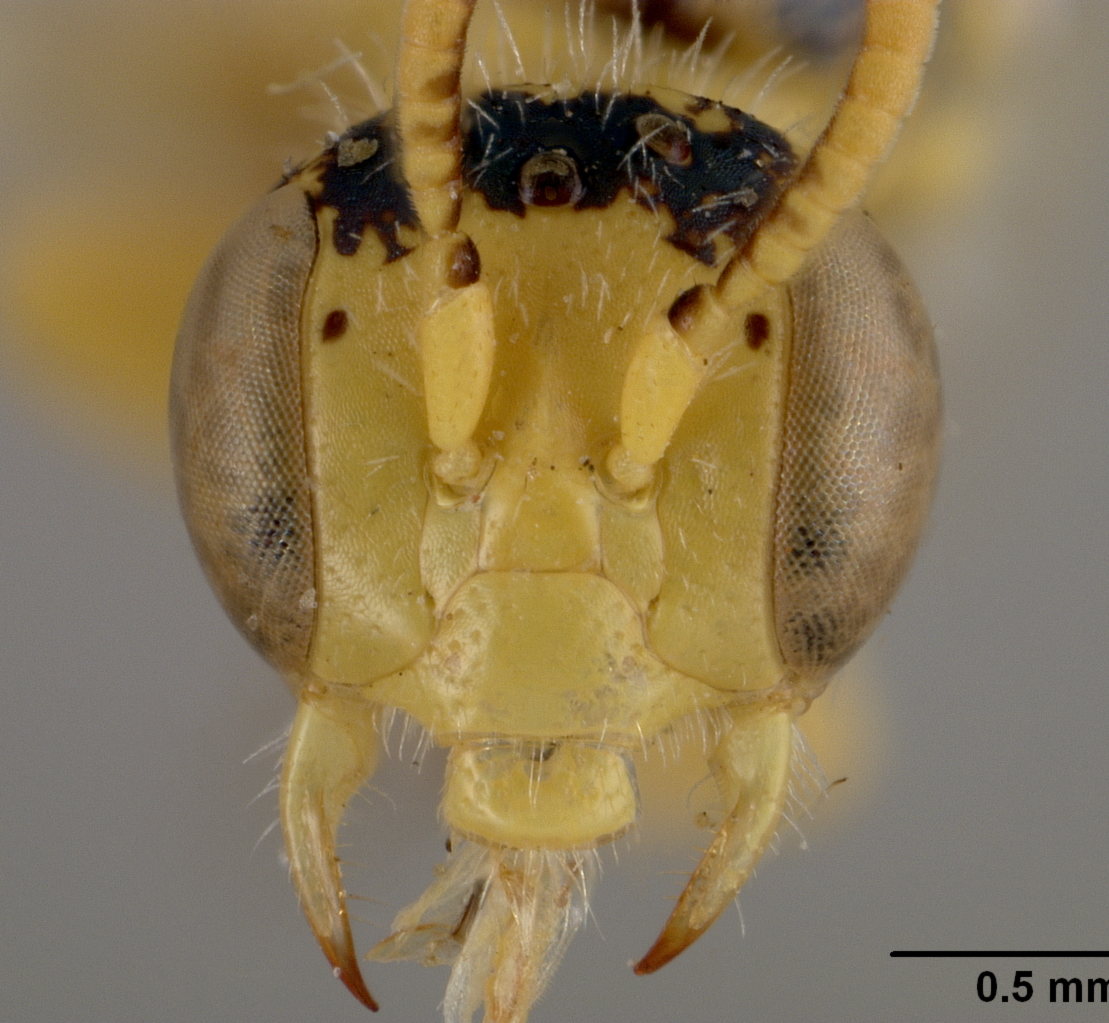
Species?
Perdita trifida
